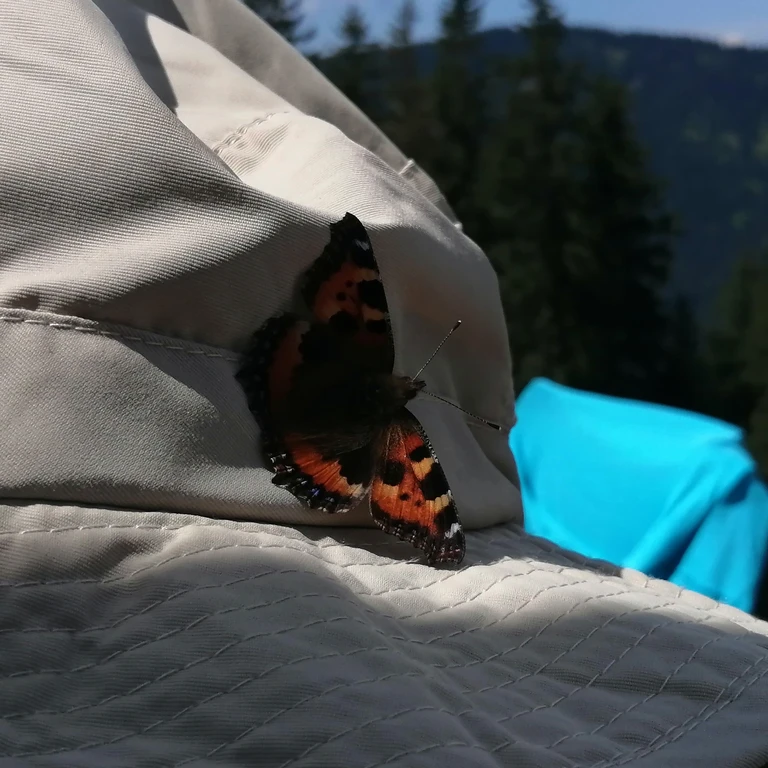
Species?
Aglais urticae
